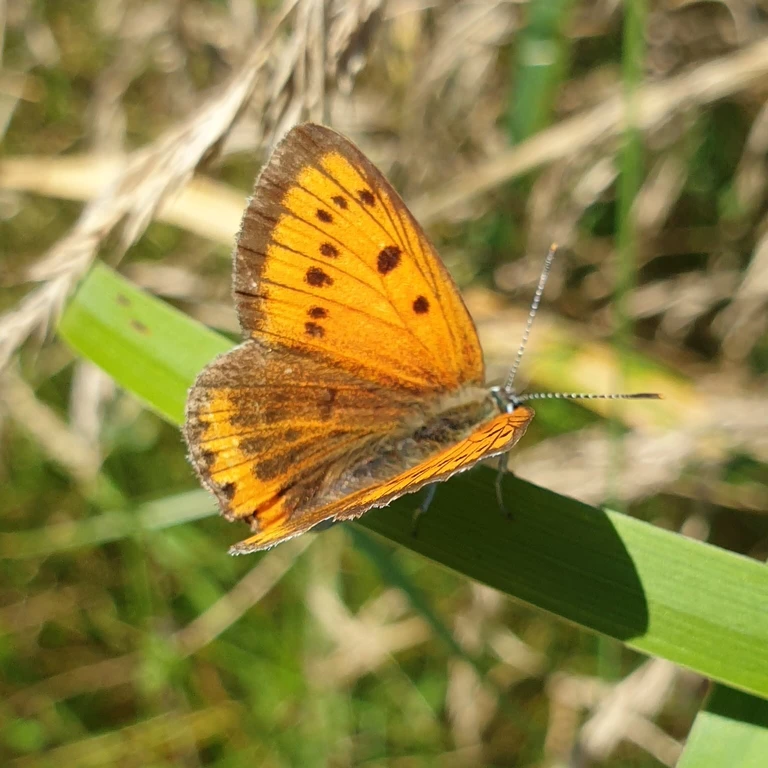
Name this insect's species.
Lycaena dispar
